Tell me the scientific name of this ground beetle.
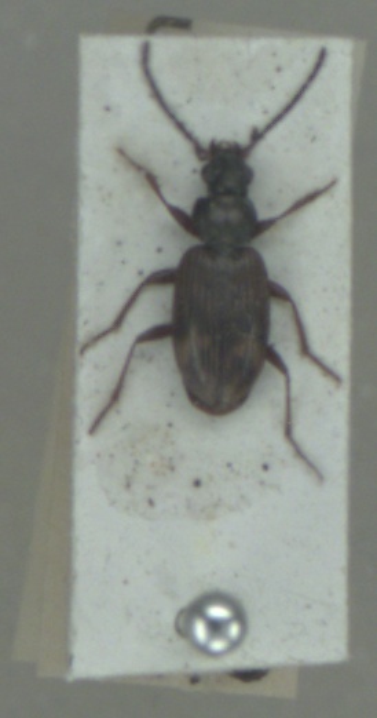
Bembidion dentellum
